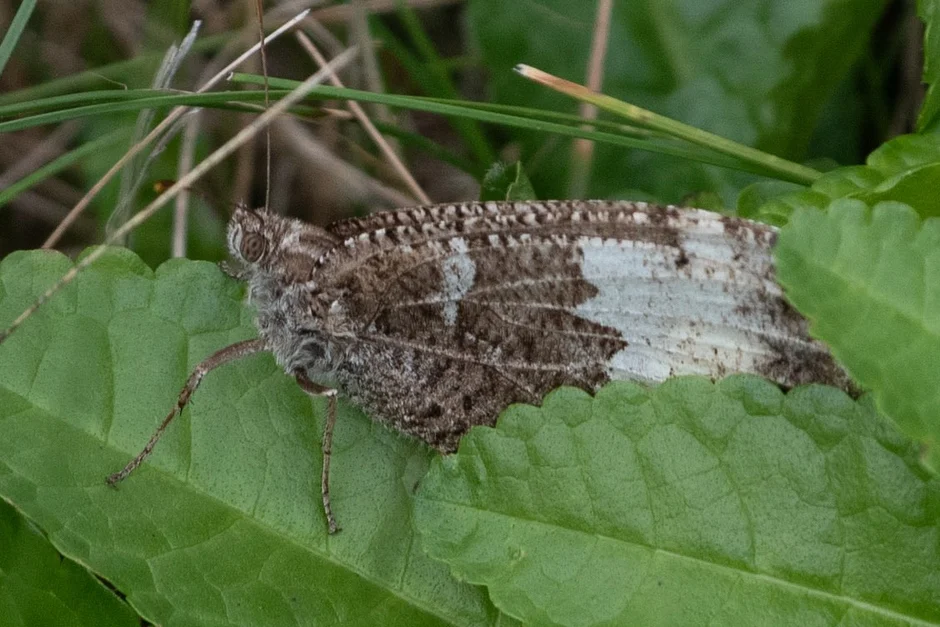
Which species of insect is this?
Brintesia circe
